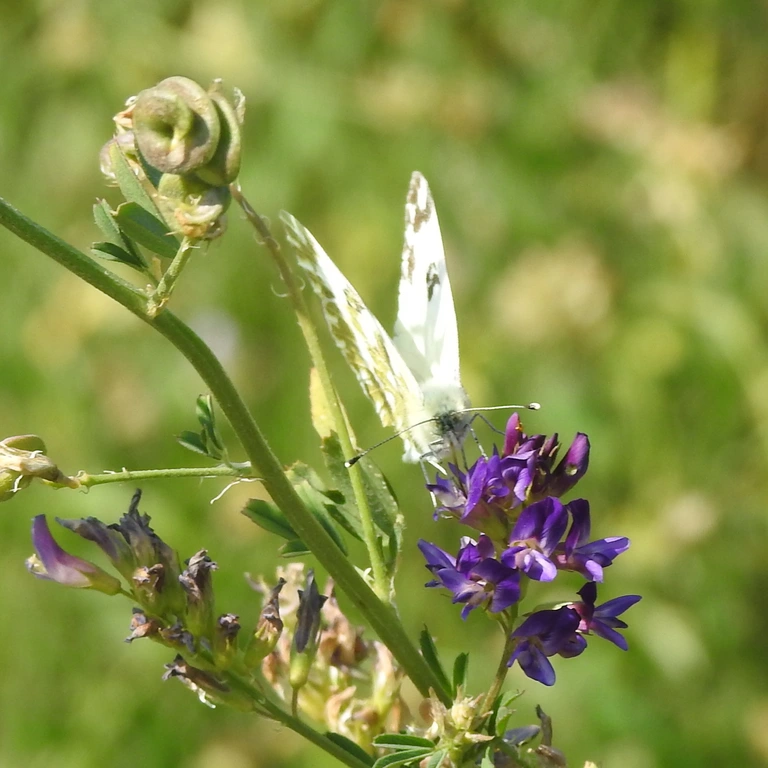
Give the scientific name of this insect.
Pontia edusa
